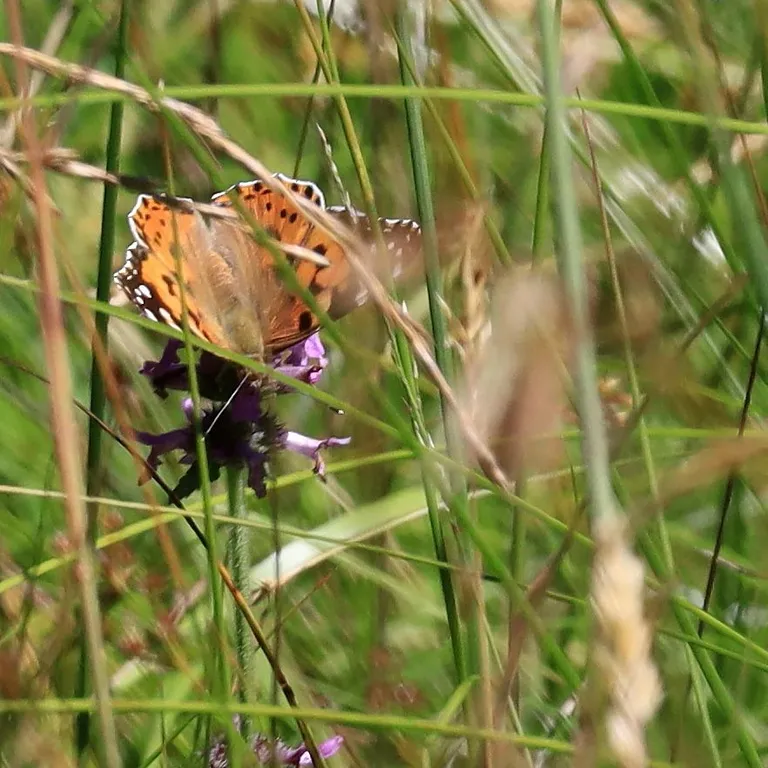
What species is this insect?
Vanessa cardui
